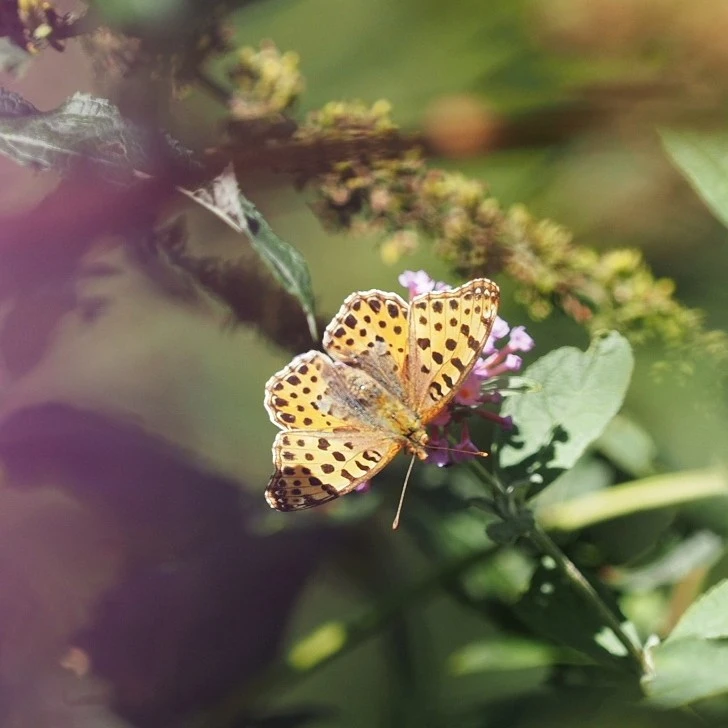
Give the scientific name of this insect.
Issoria lathonia
